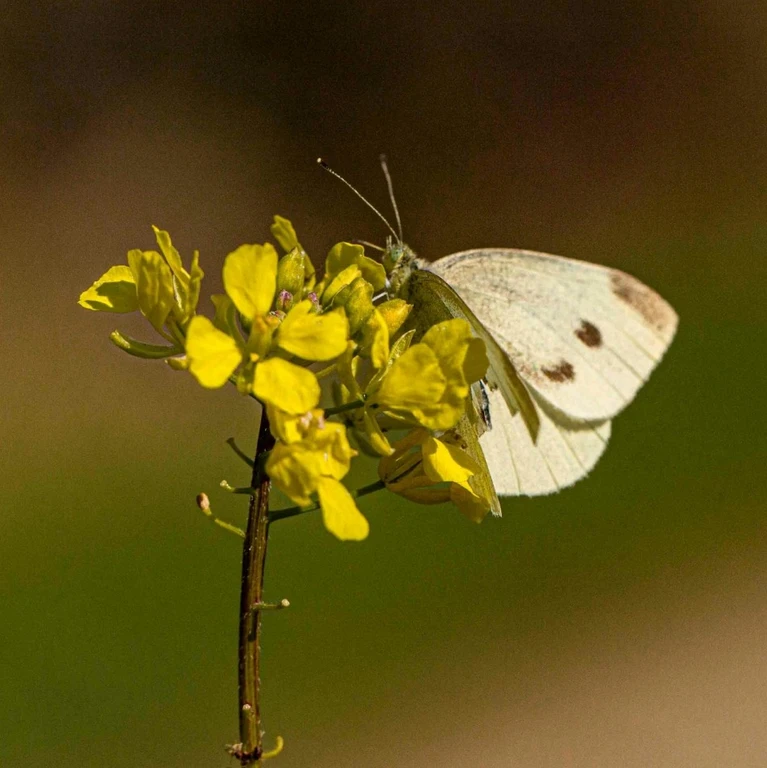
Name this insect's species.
Pieris rapae
